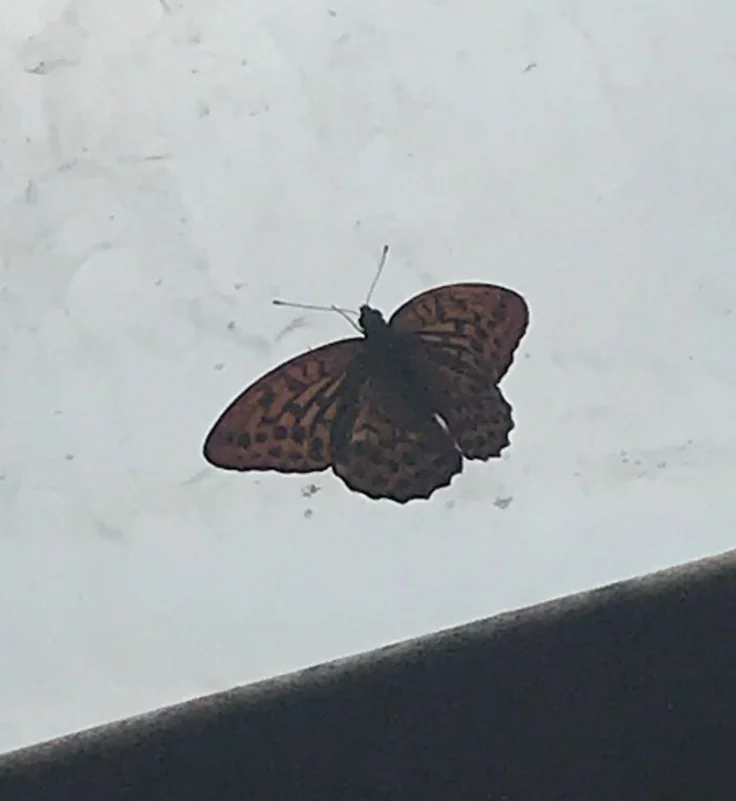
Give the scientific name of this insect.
Argynnis paphia
